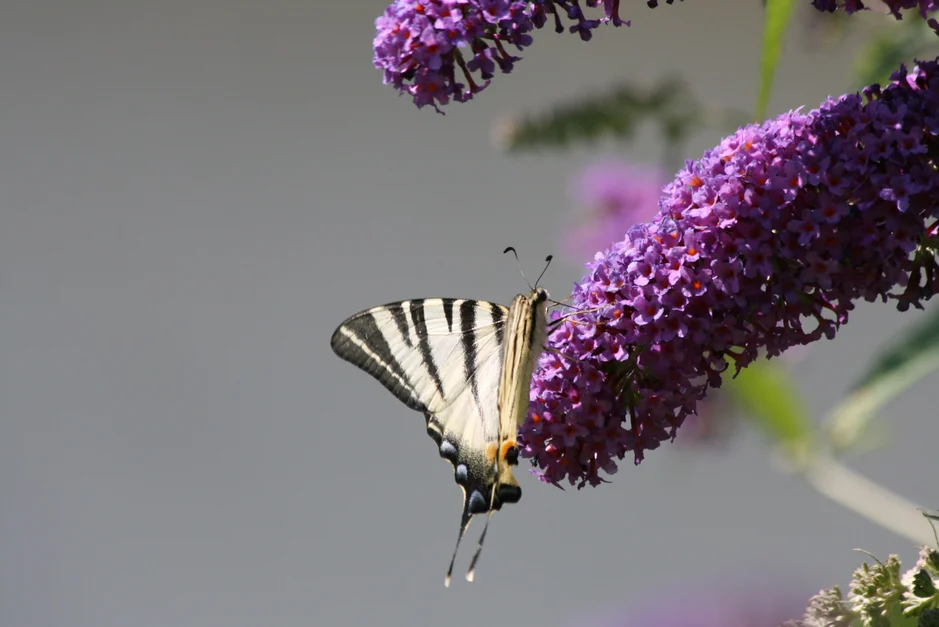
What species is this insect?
Iphiclides podalirius
